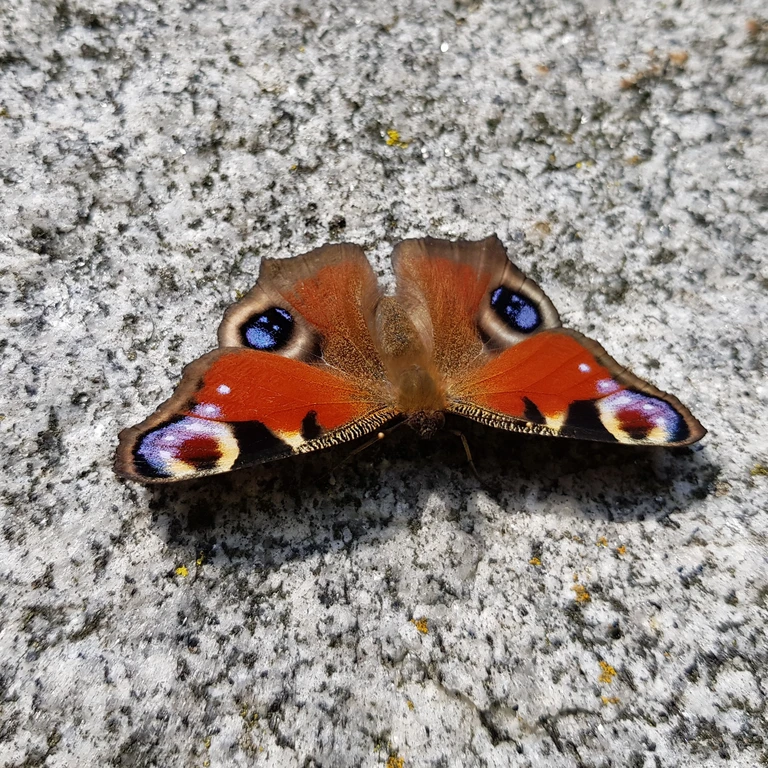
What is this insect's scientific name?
Aglais io
